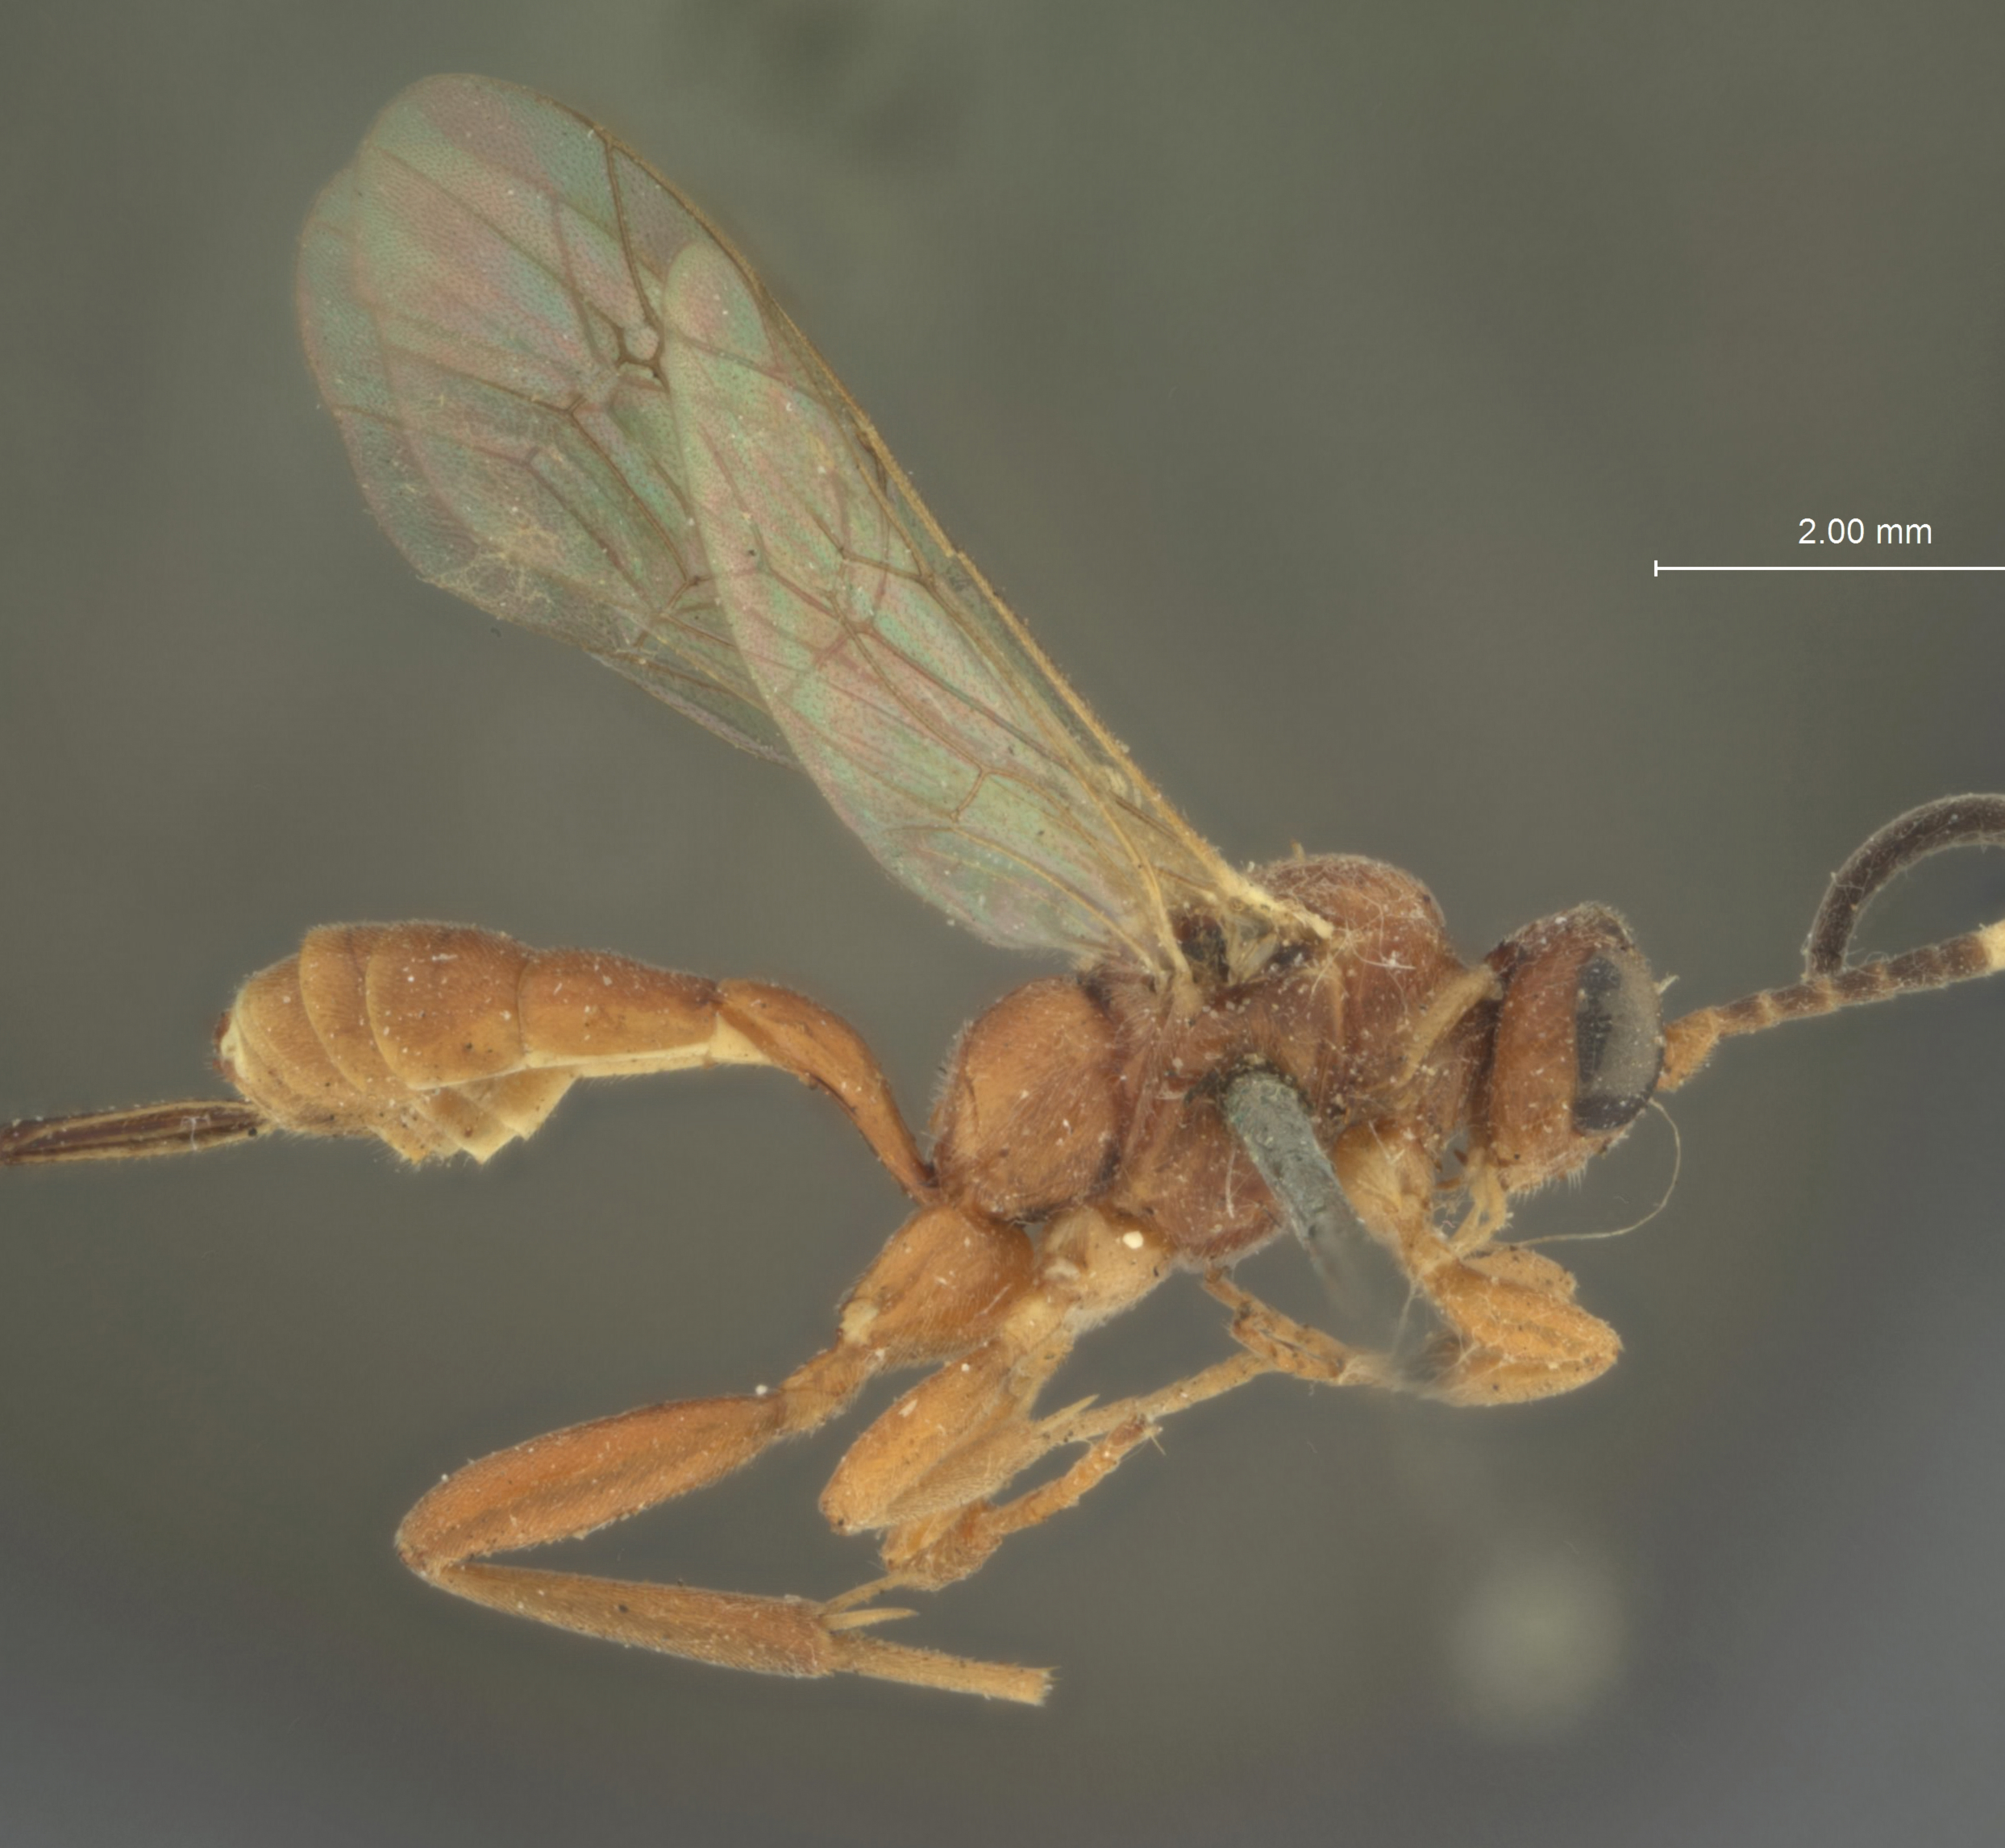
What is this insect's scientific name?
Cryptus brevicaudus
